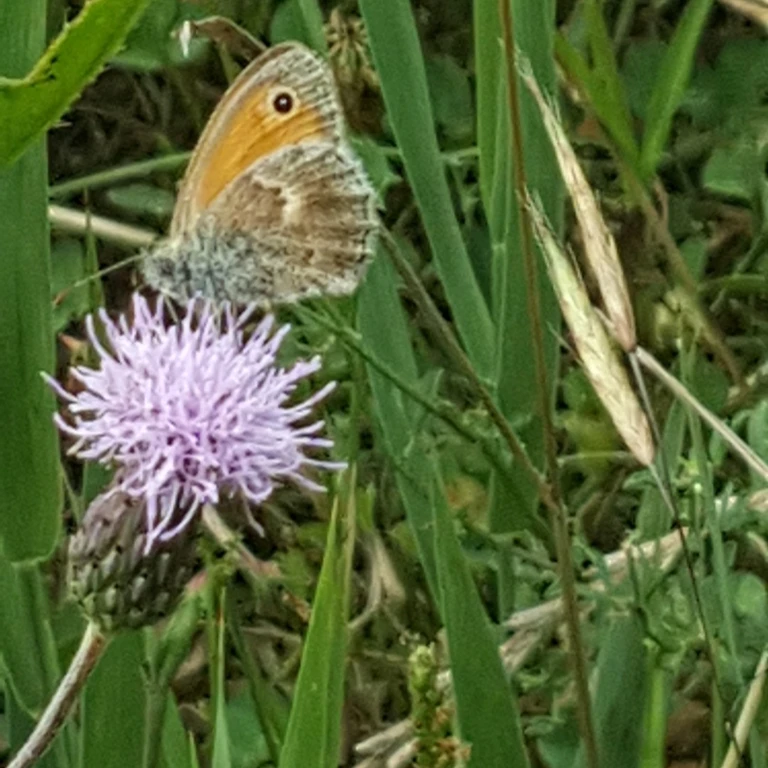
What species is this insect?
Coenonympha pamphilus
